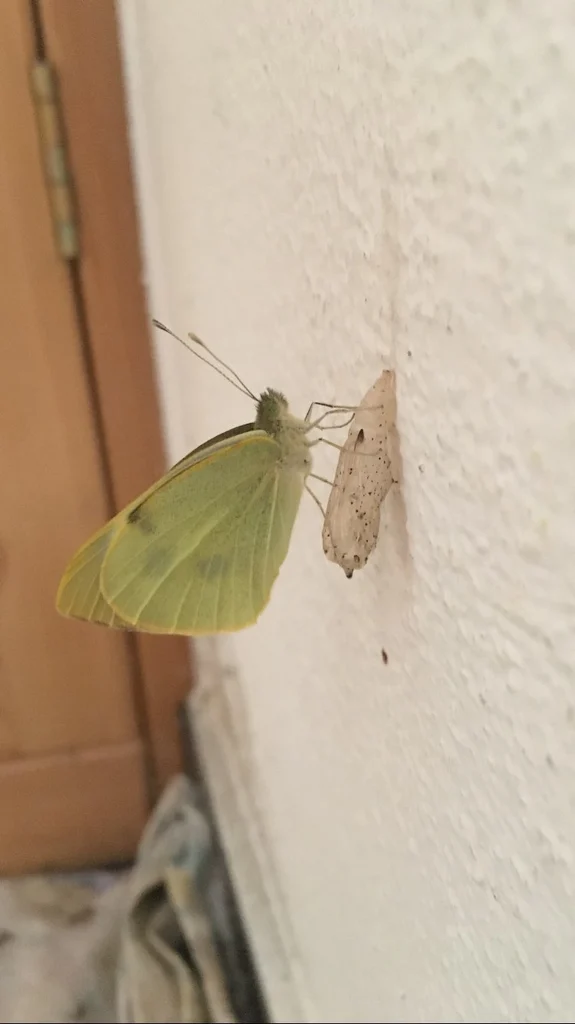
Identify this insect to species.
Pieris brassicae
